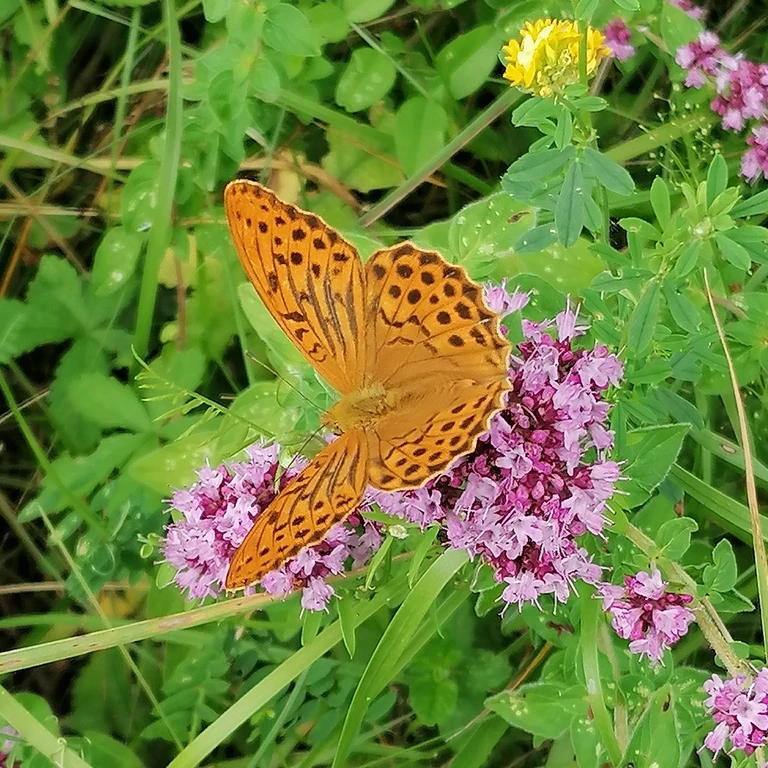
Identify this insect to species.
Argynnis paphia
